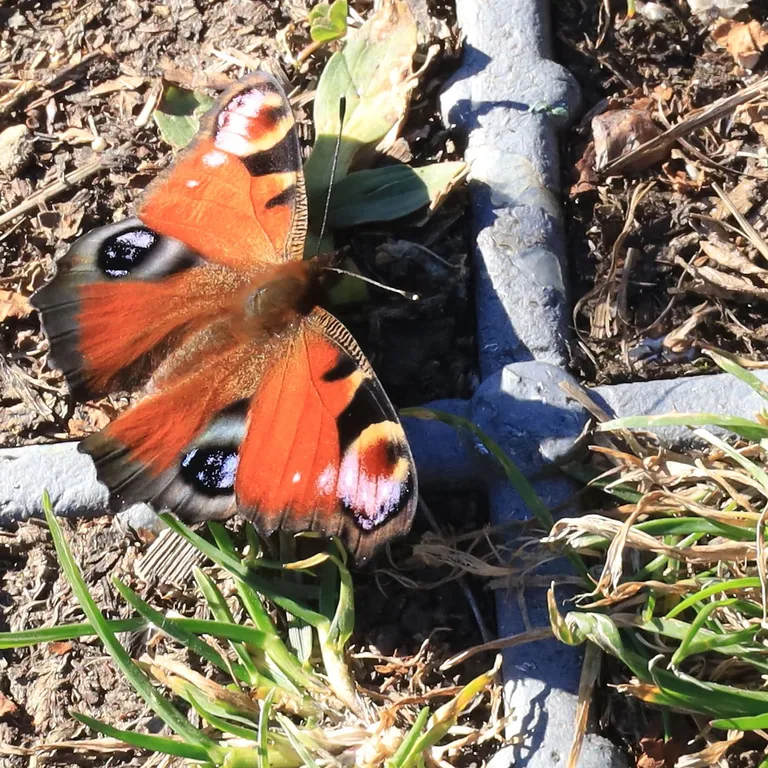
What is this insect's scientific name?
Aglais io
